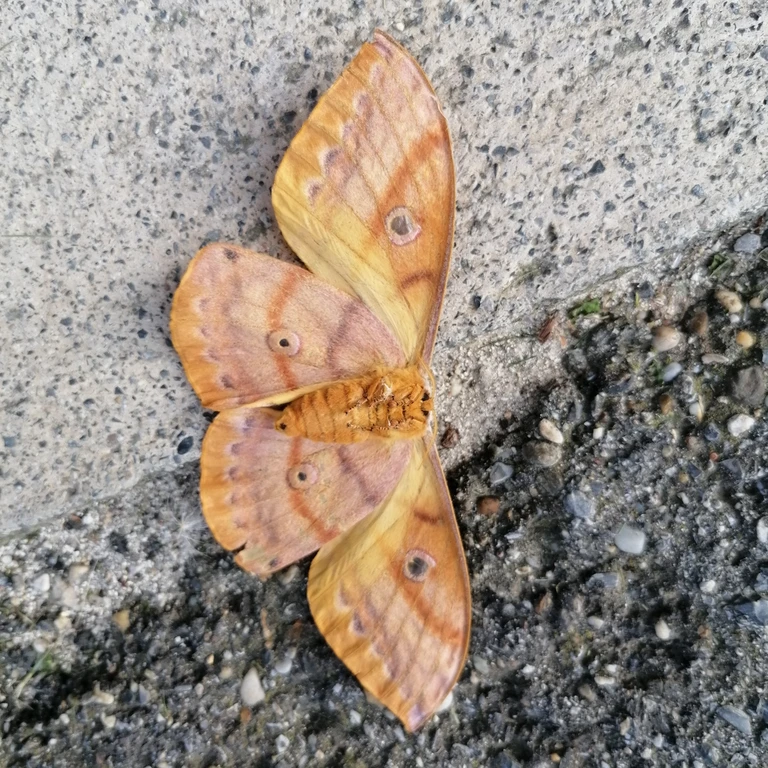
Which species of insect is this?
Antheraea yamamai
